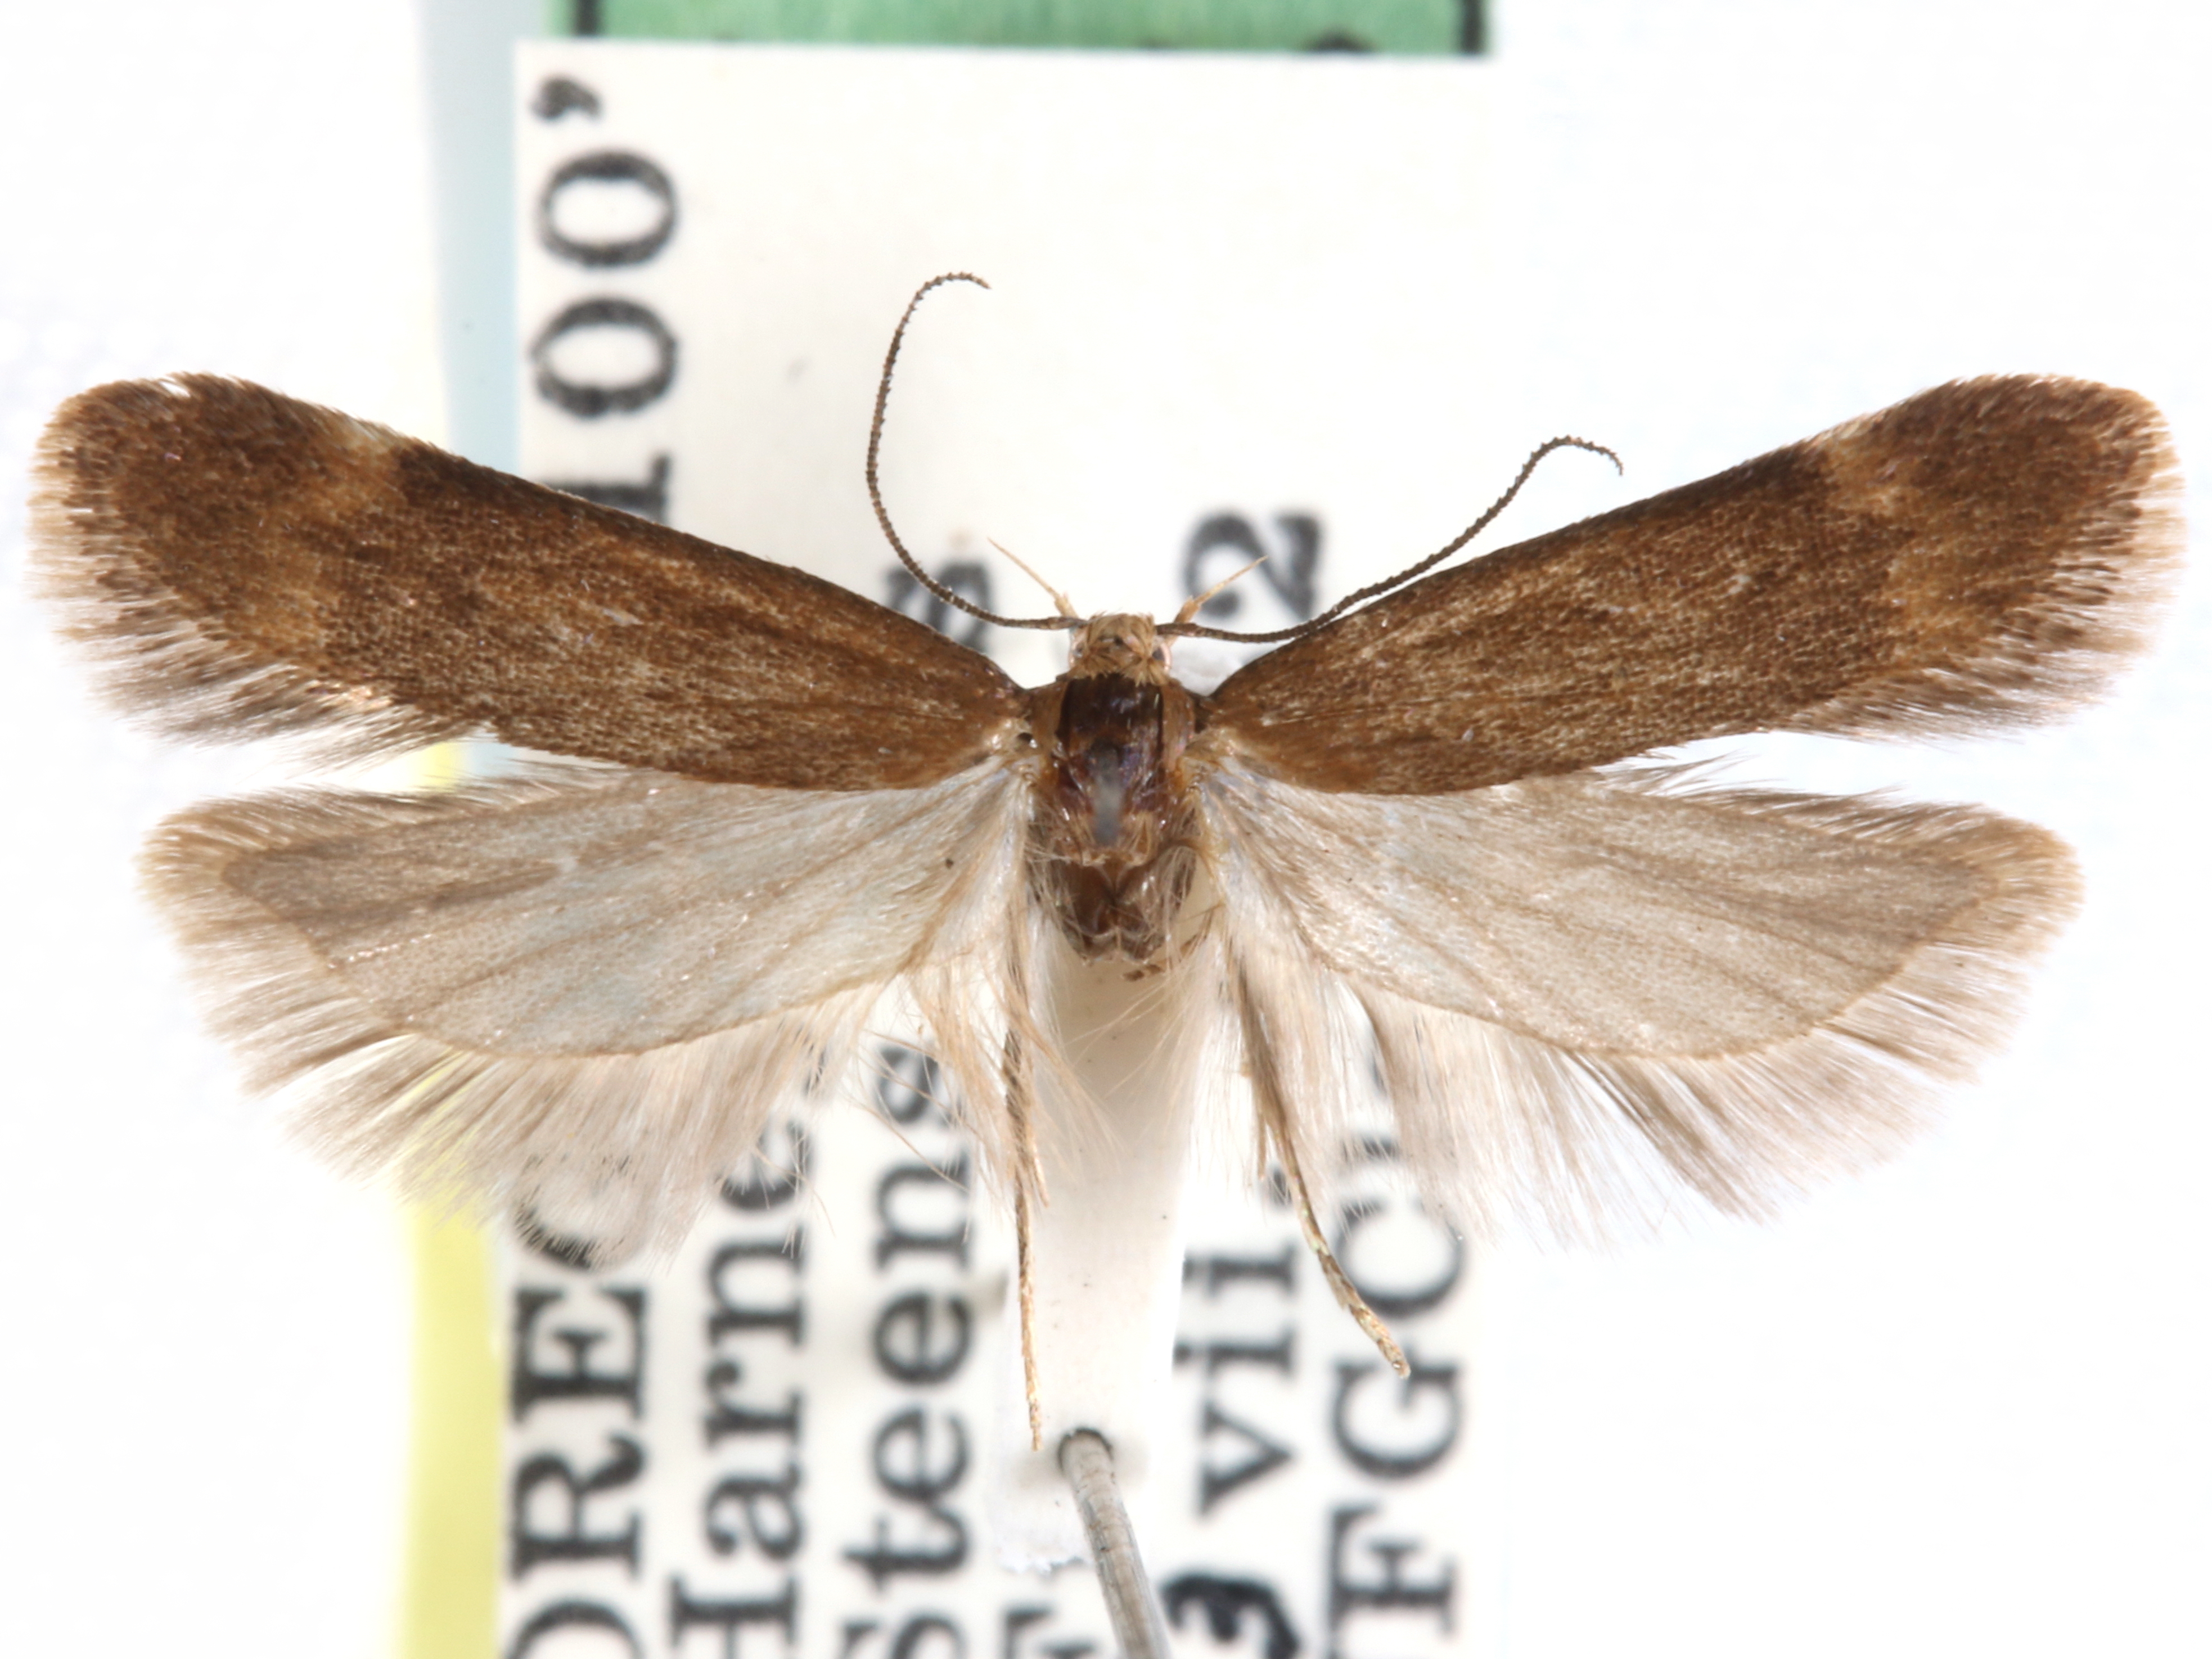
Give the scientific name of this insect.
Chionodes clarkei
